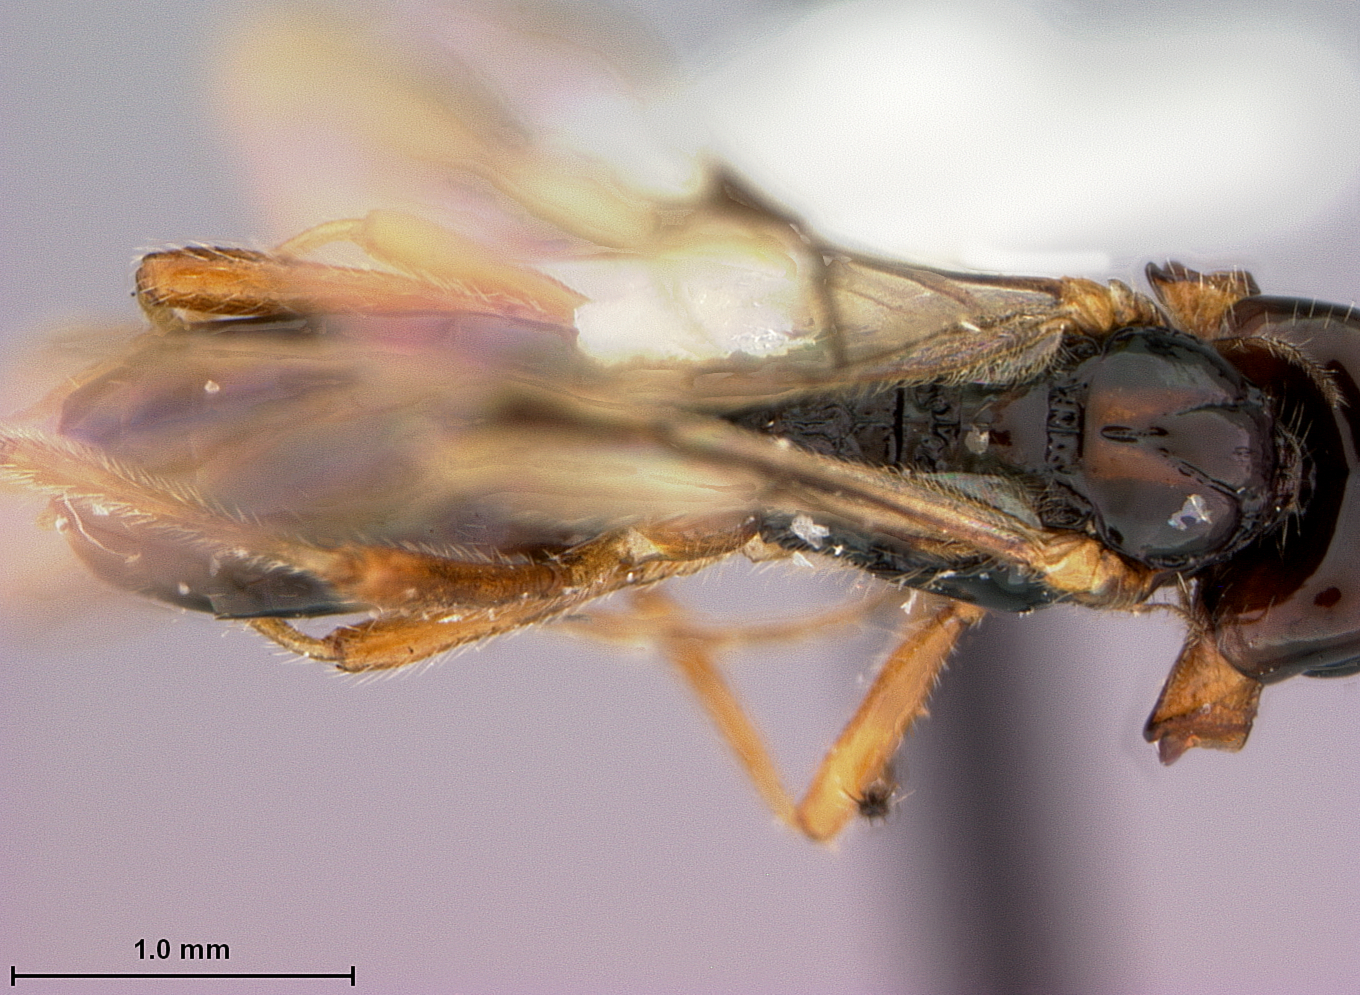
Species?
Phaenocarpa horribilis
